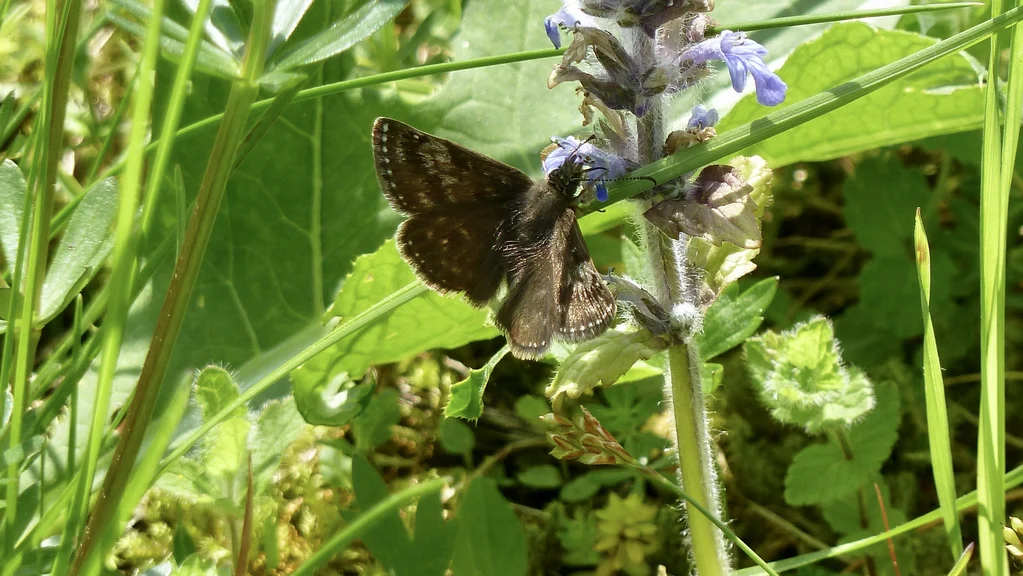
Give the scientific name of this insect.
Erynnis tages
